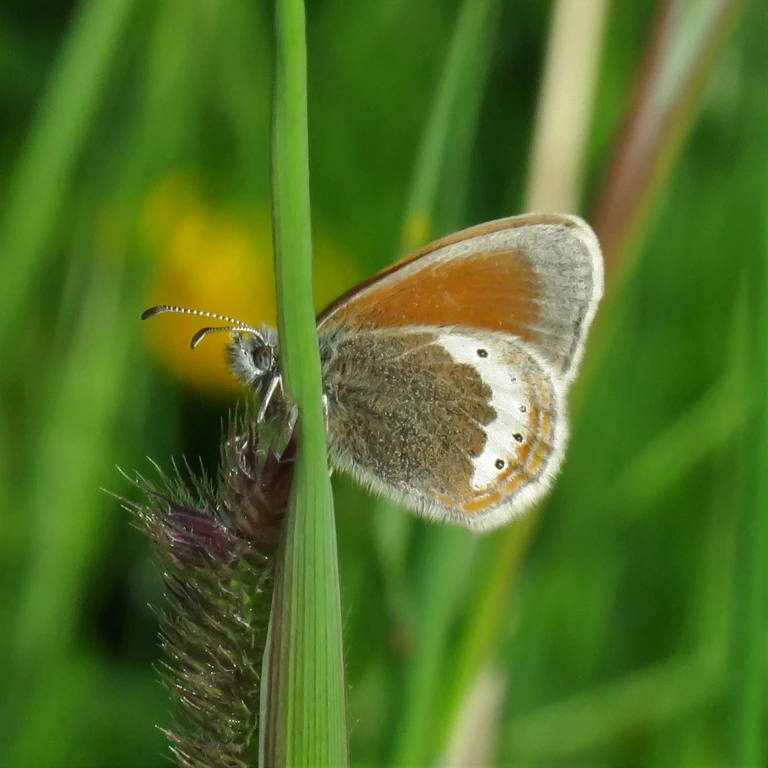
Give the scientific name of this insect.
Coenonympha gardetta
